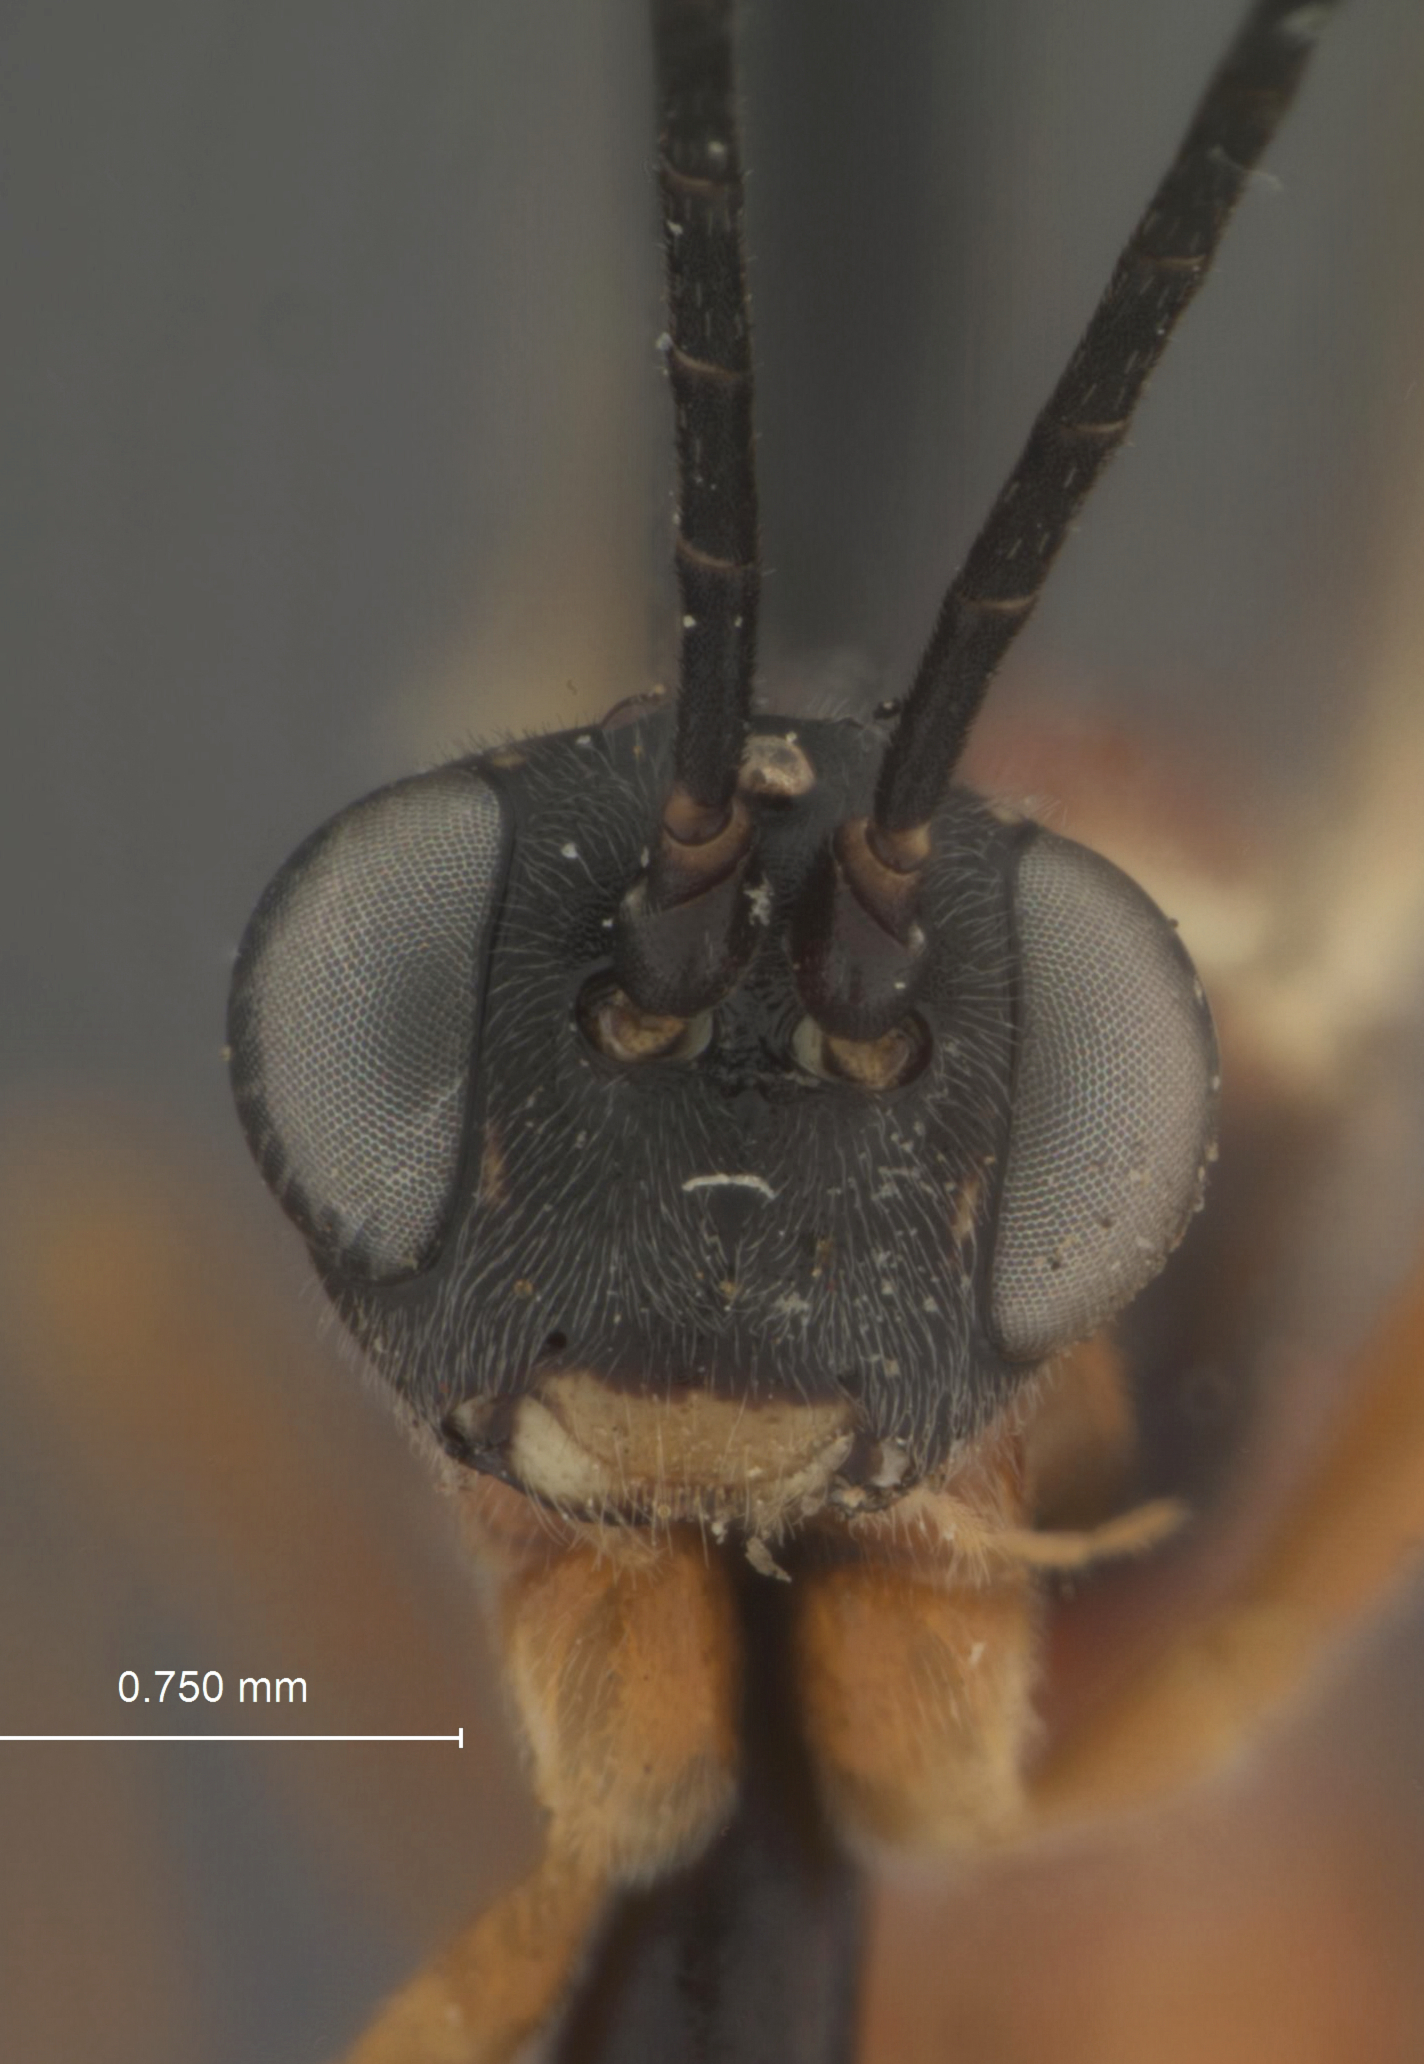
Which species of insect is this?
Lissonota inconstans
